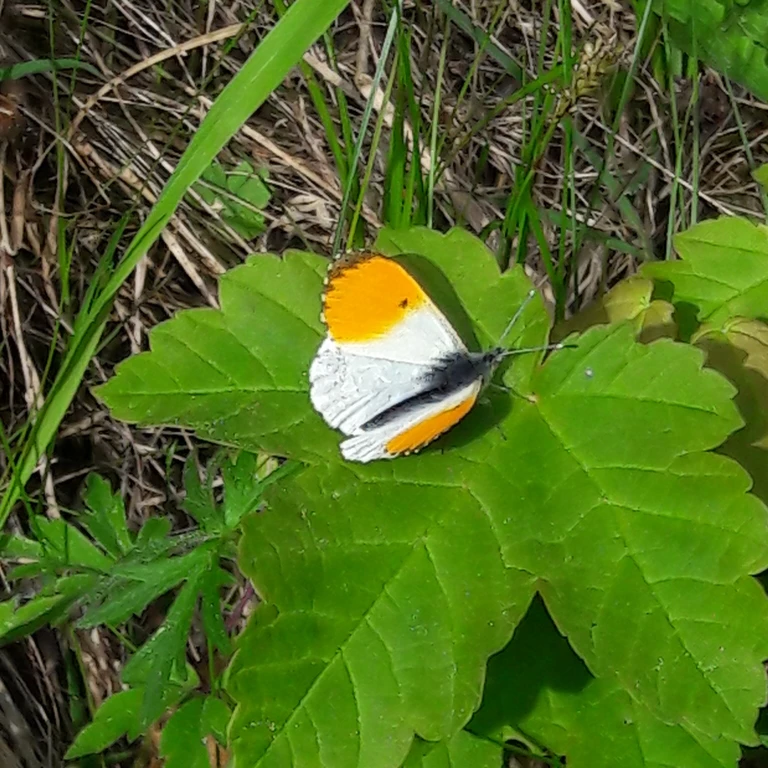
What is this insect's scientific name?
Anthocharis cardamines
